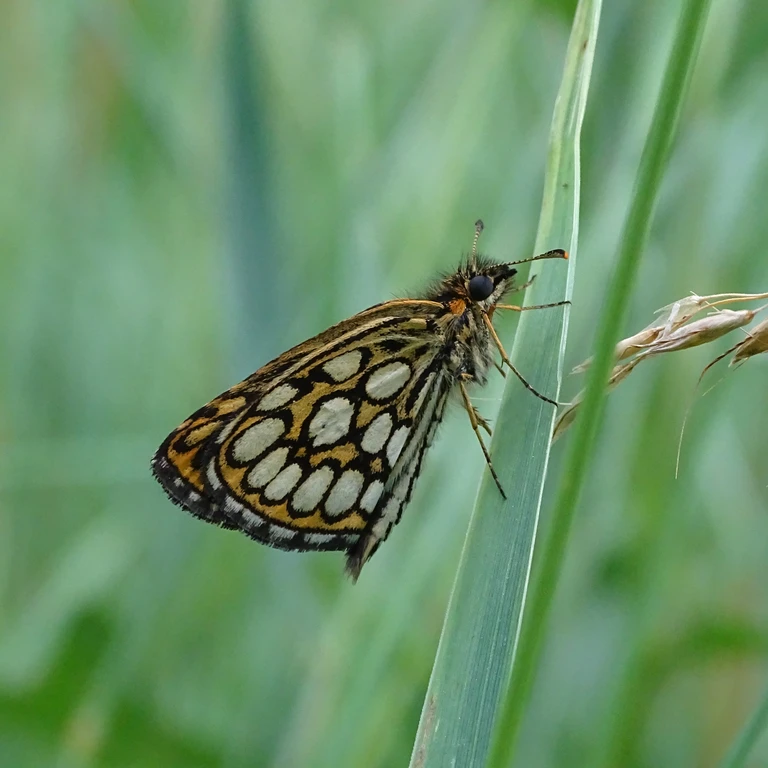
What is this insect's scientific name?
Heteropterus morpheus
